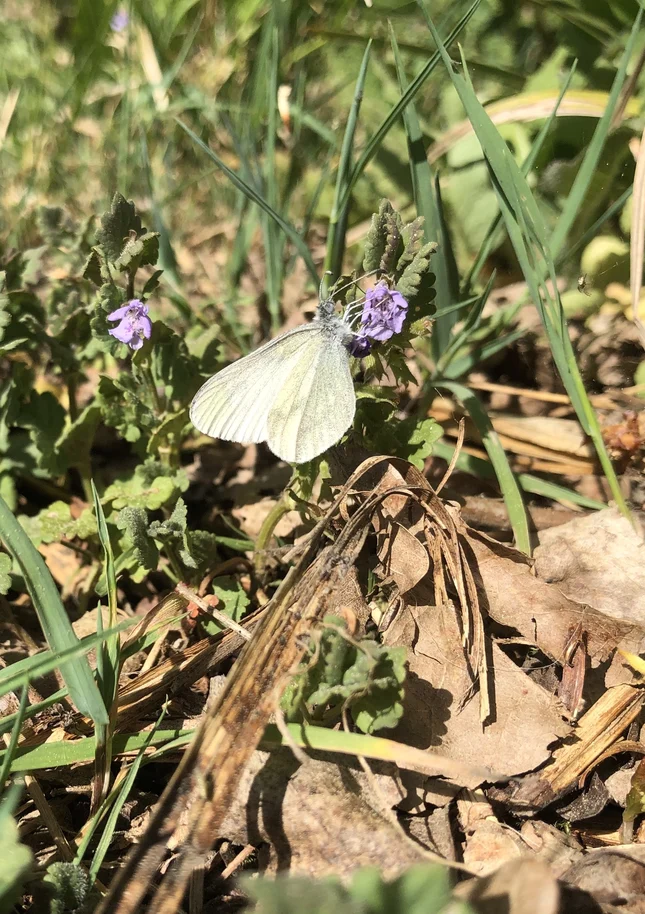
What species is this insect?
Leptidea sinapis/juvernica
